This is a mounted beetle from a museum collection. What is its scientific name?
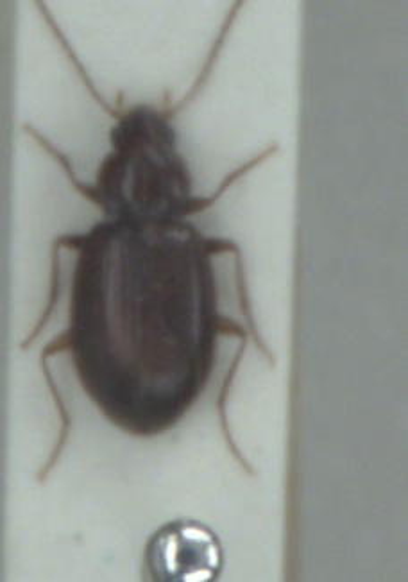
Ocys harpaloides
